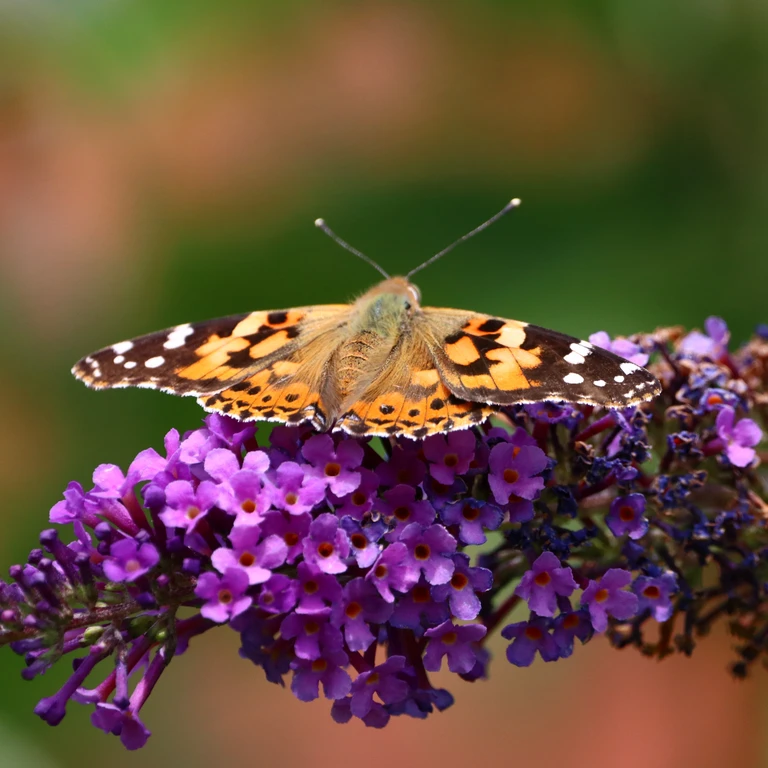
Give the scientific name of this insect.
Vanessa cardui
